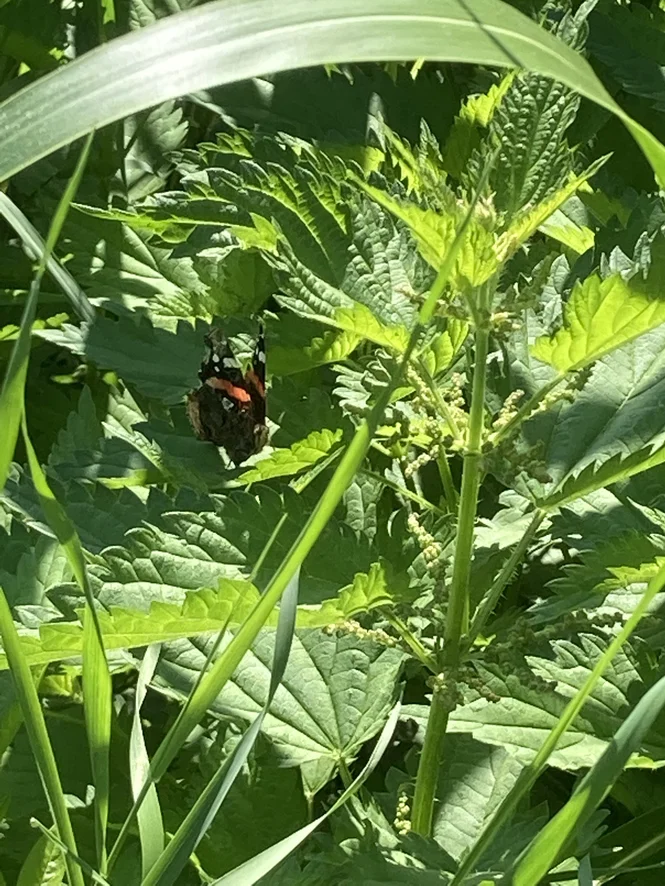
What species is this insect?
Vanessa atalanta
